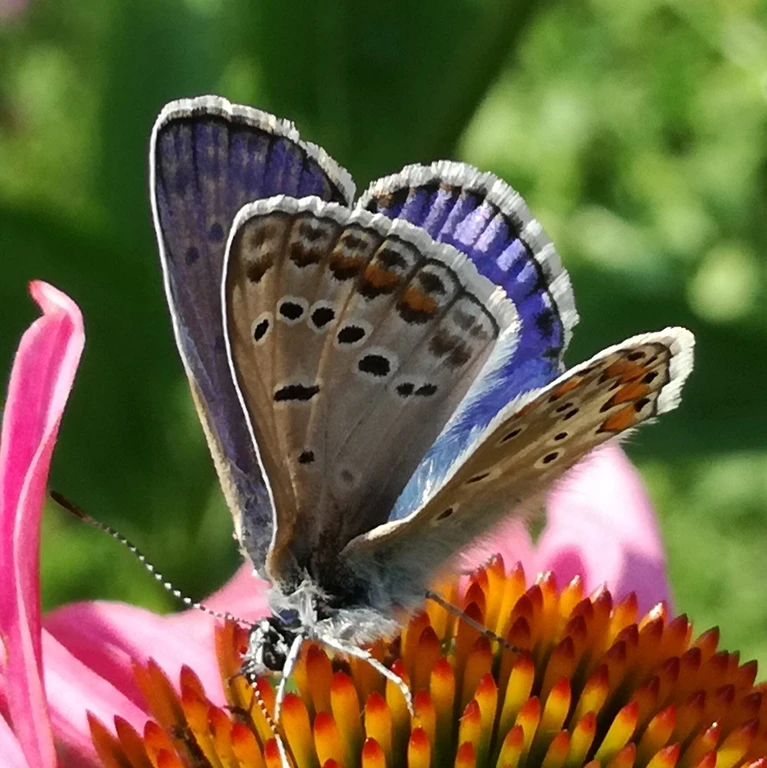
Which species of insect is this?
Polyommatus icarus
